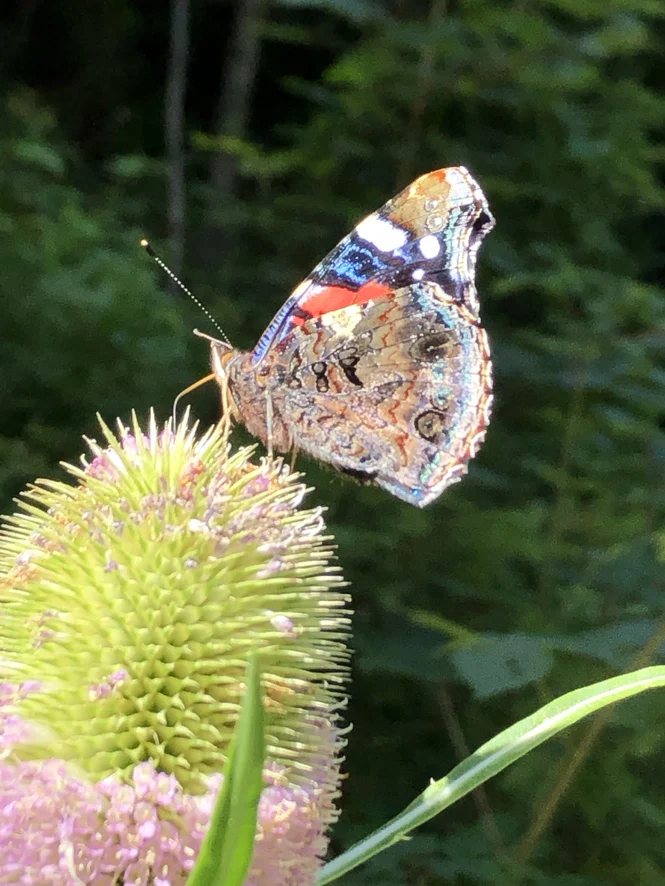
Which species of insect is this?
Vanessa atalanta
